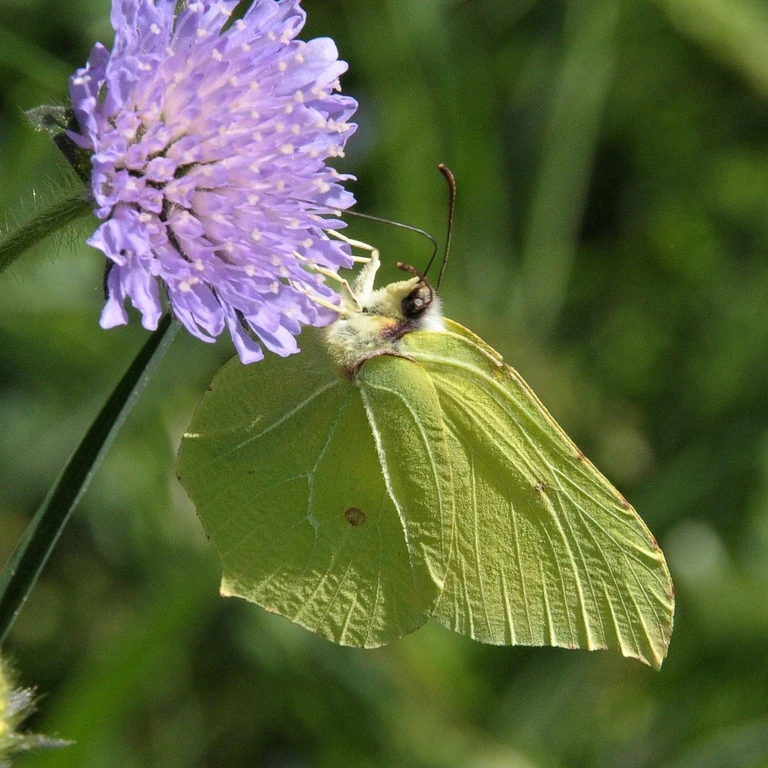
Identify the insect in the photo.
Gonepteryx rhamni
